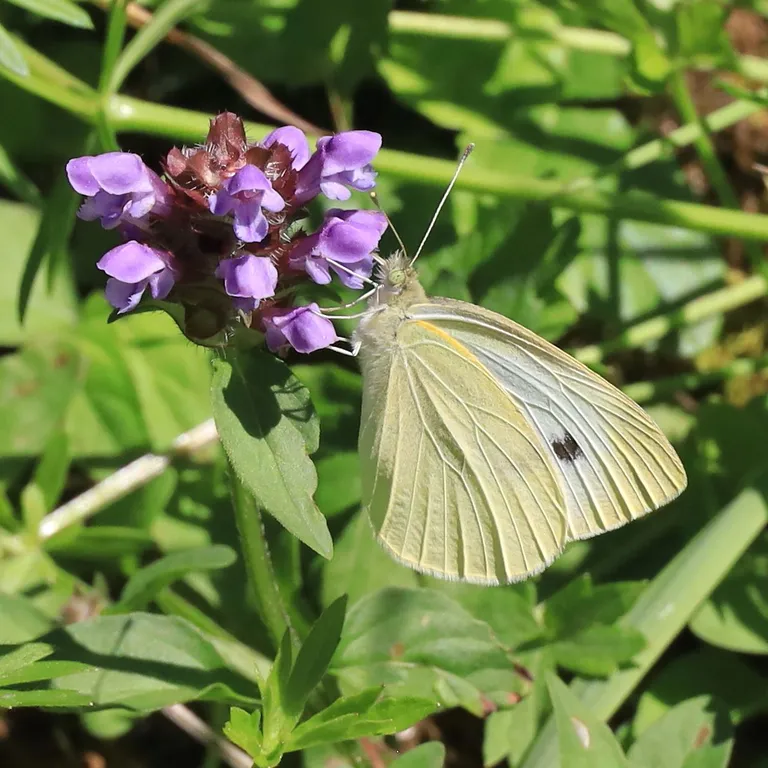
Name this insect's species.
Pieris brassicae
